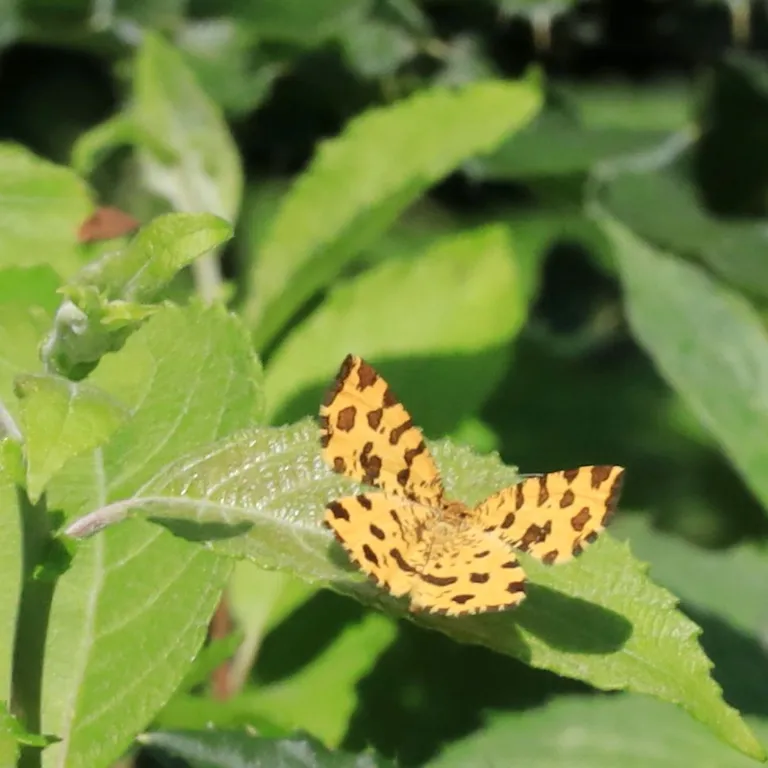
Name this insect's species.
Pseudopanthera macularia
